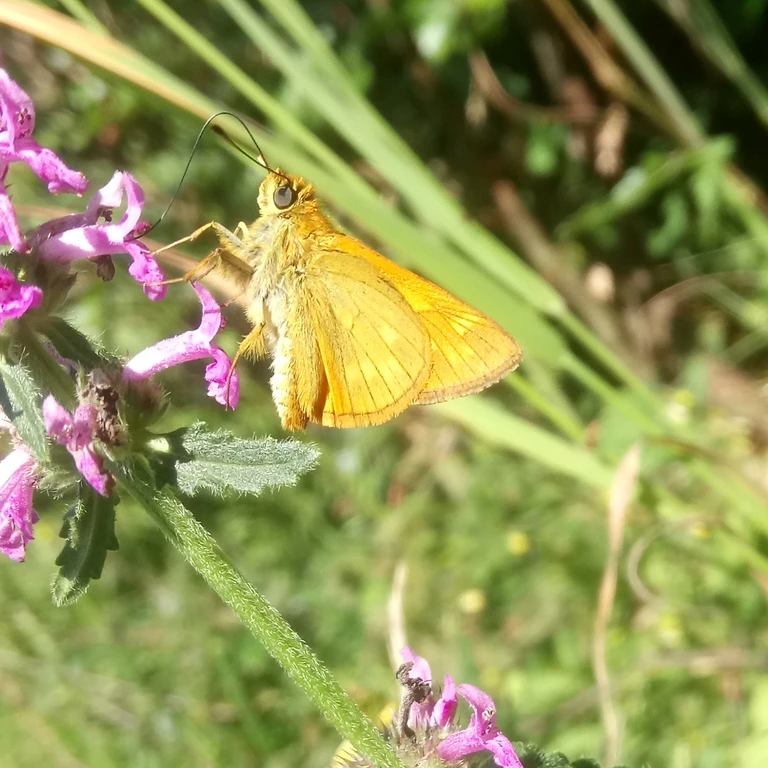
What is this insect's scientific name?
Ochlodes sylvanus (also Ochlodes venata)
